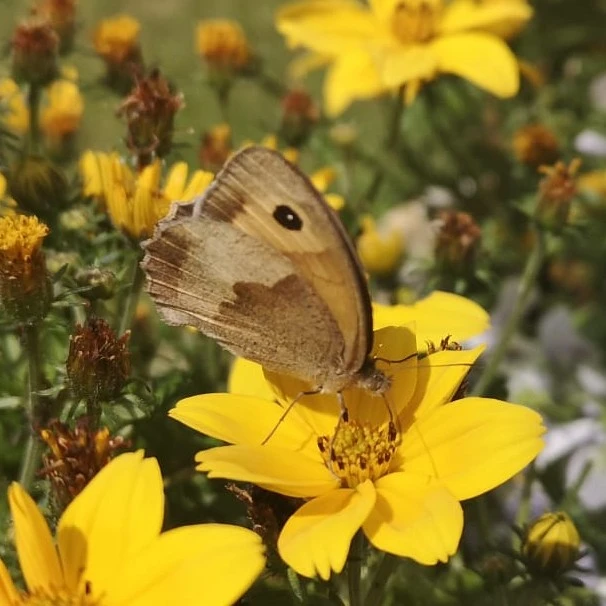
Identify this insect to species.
Maniola jurtina
